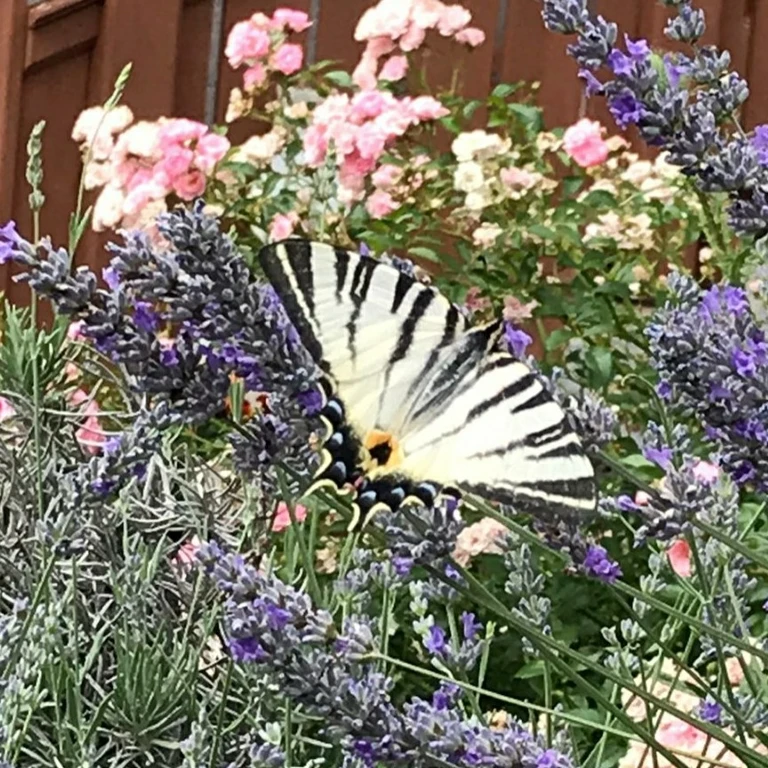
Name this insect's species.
Iphiclides podalirius
